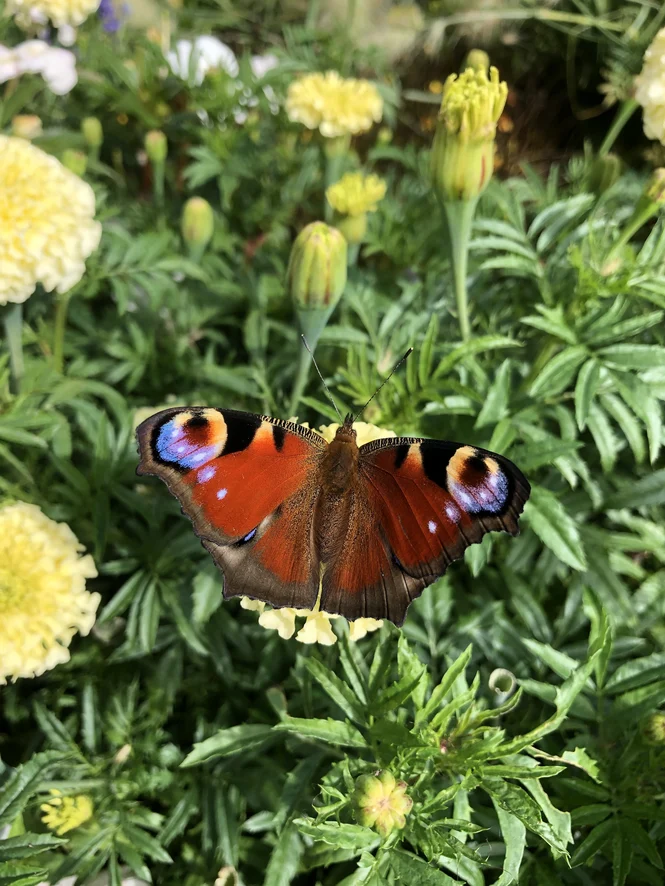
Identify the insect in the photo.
Aglais io
